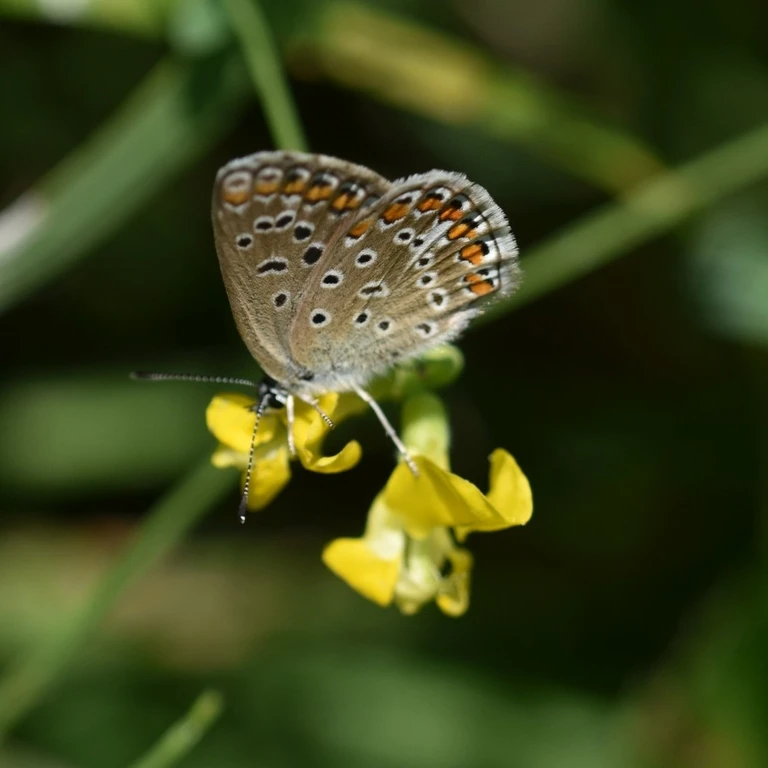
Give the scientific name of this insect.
Polyommatus icarus
